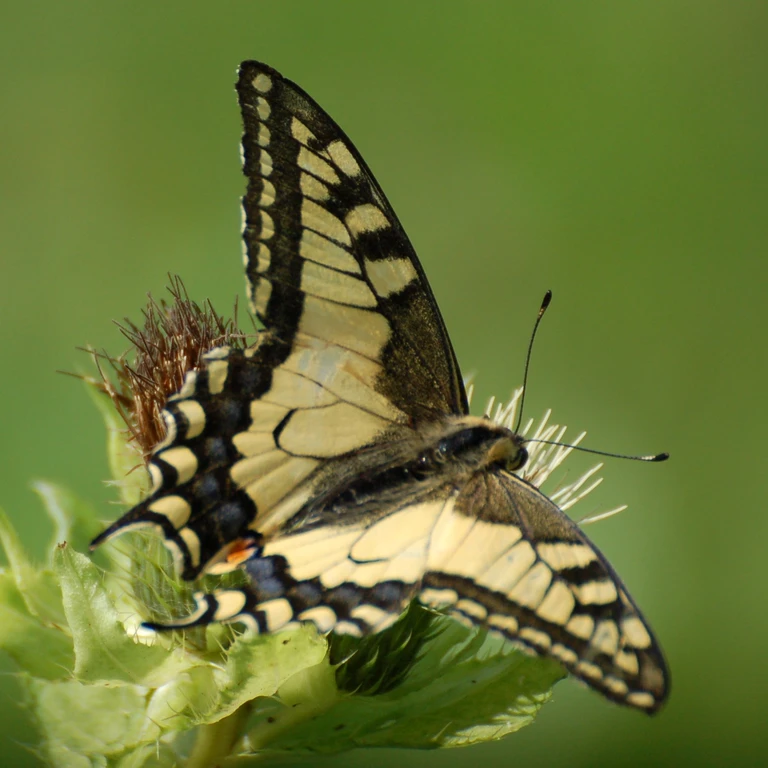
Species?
Papilio machaon
